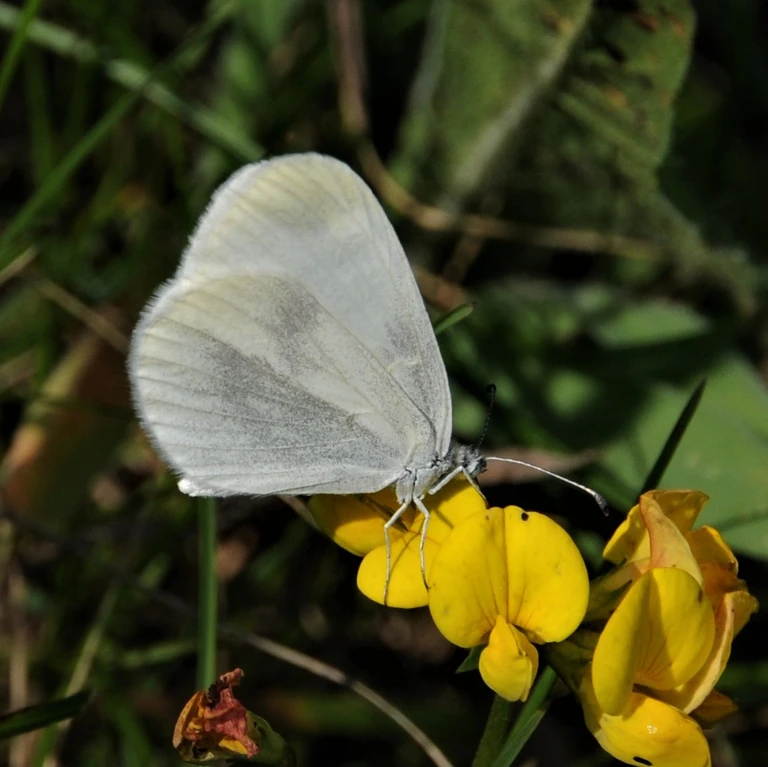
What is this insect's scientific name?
Leptidea sinapis/juvernica
